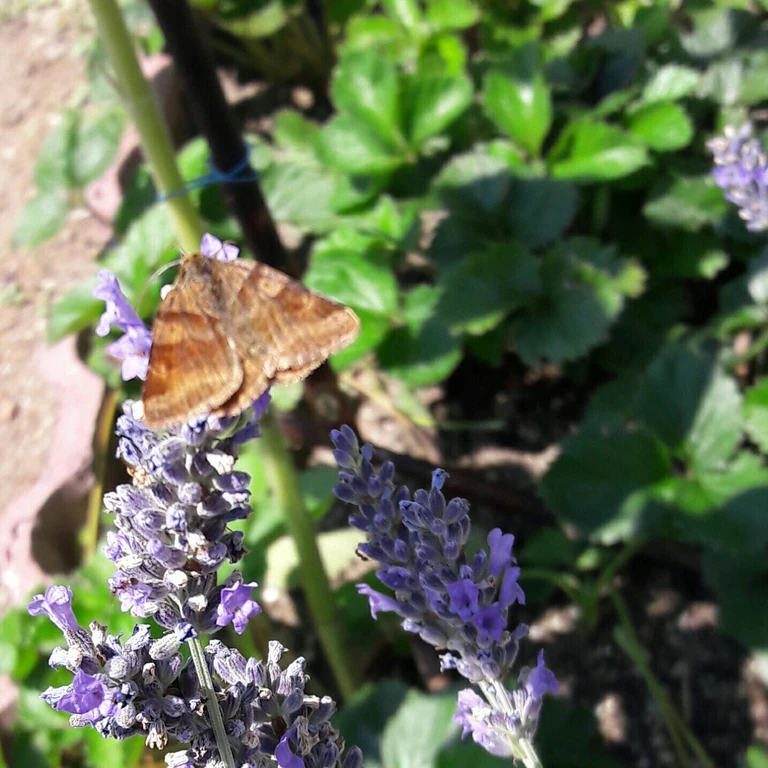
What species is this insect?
Euclidia glyphica
